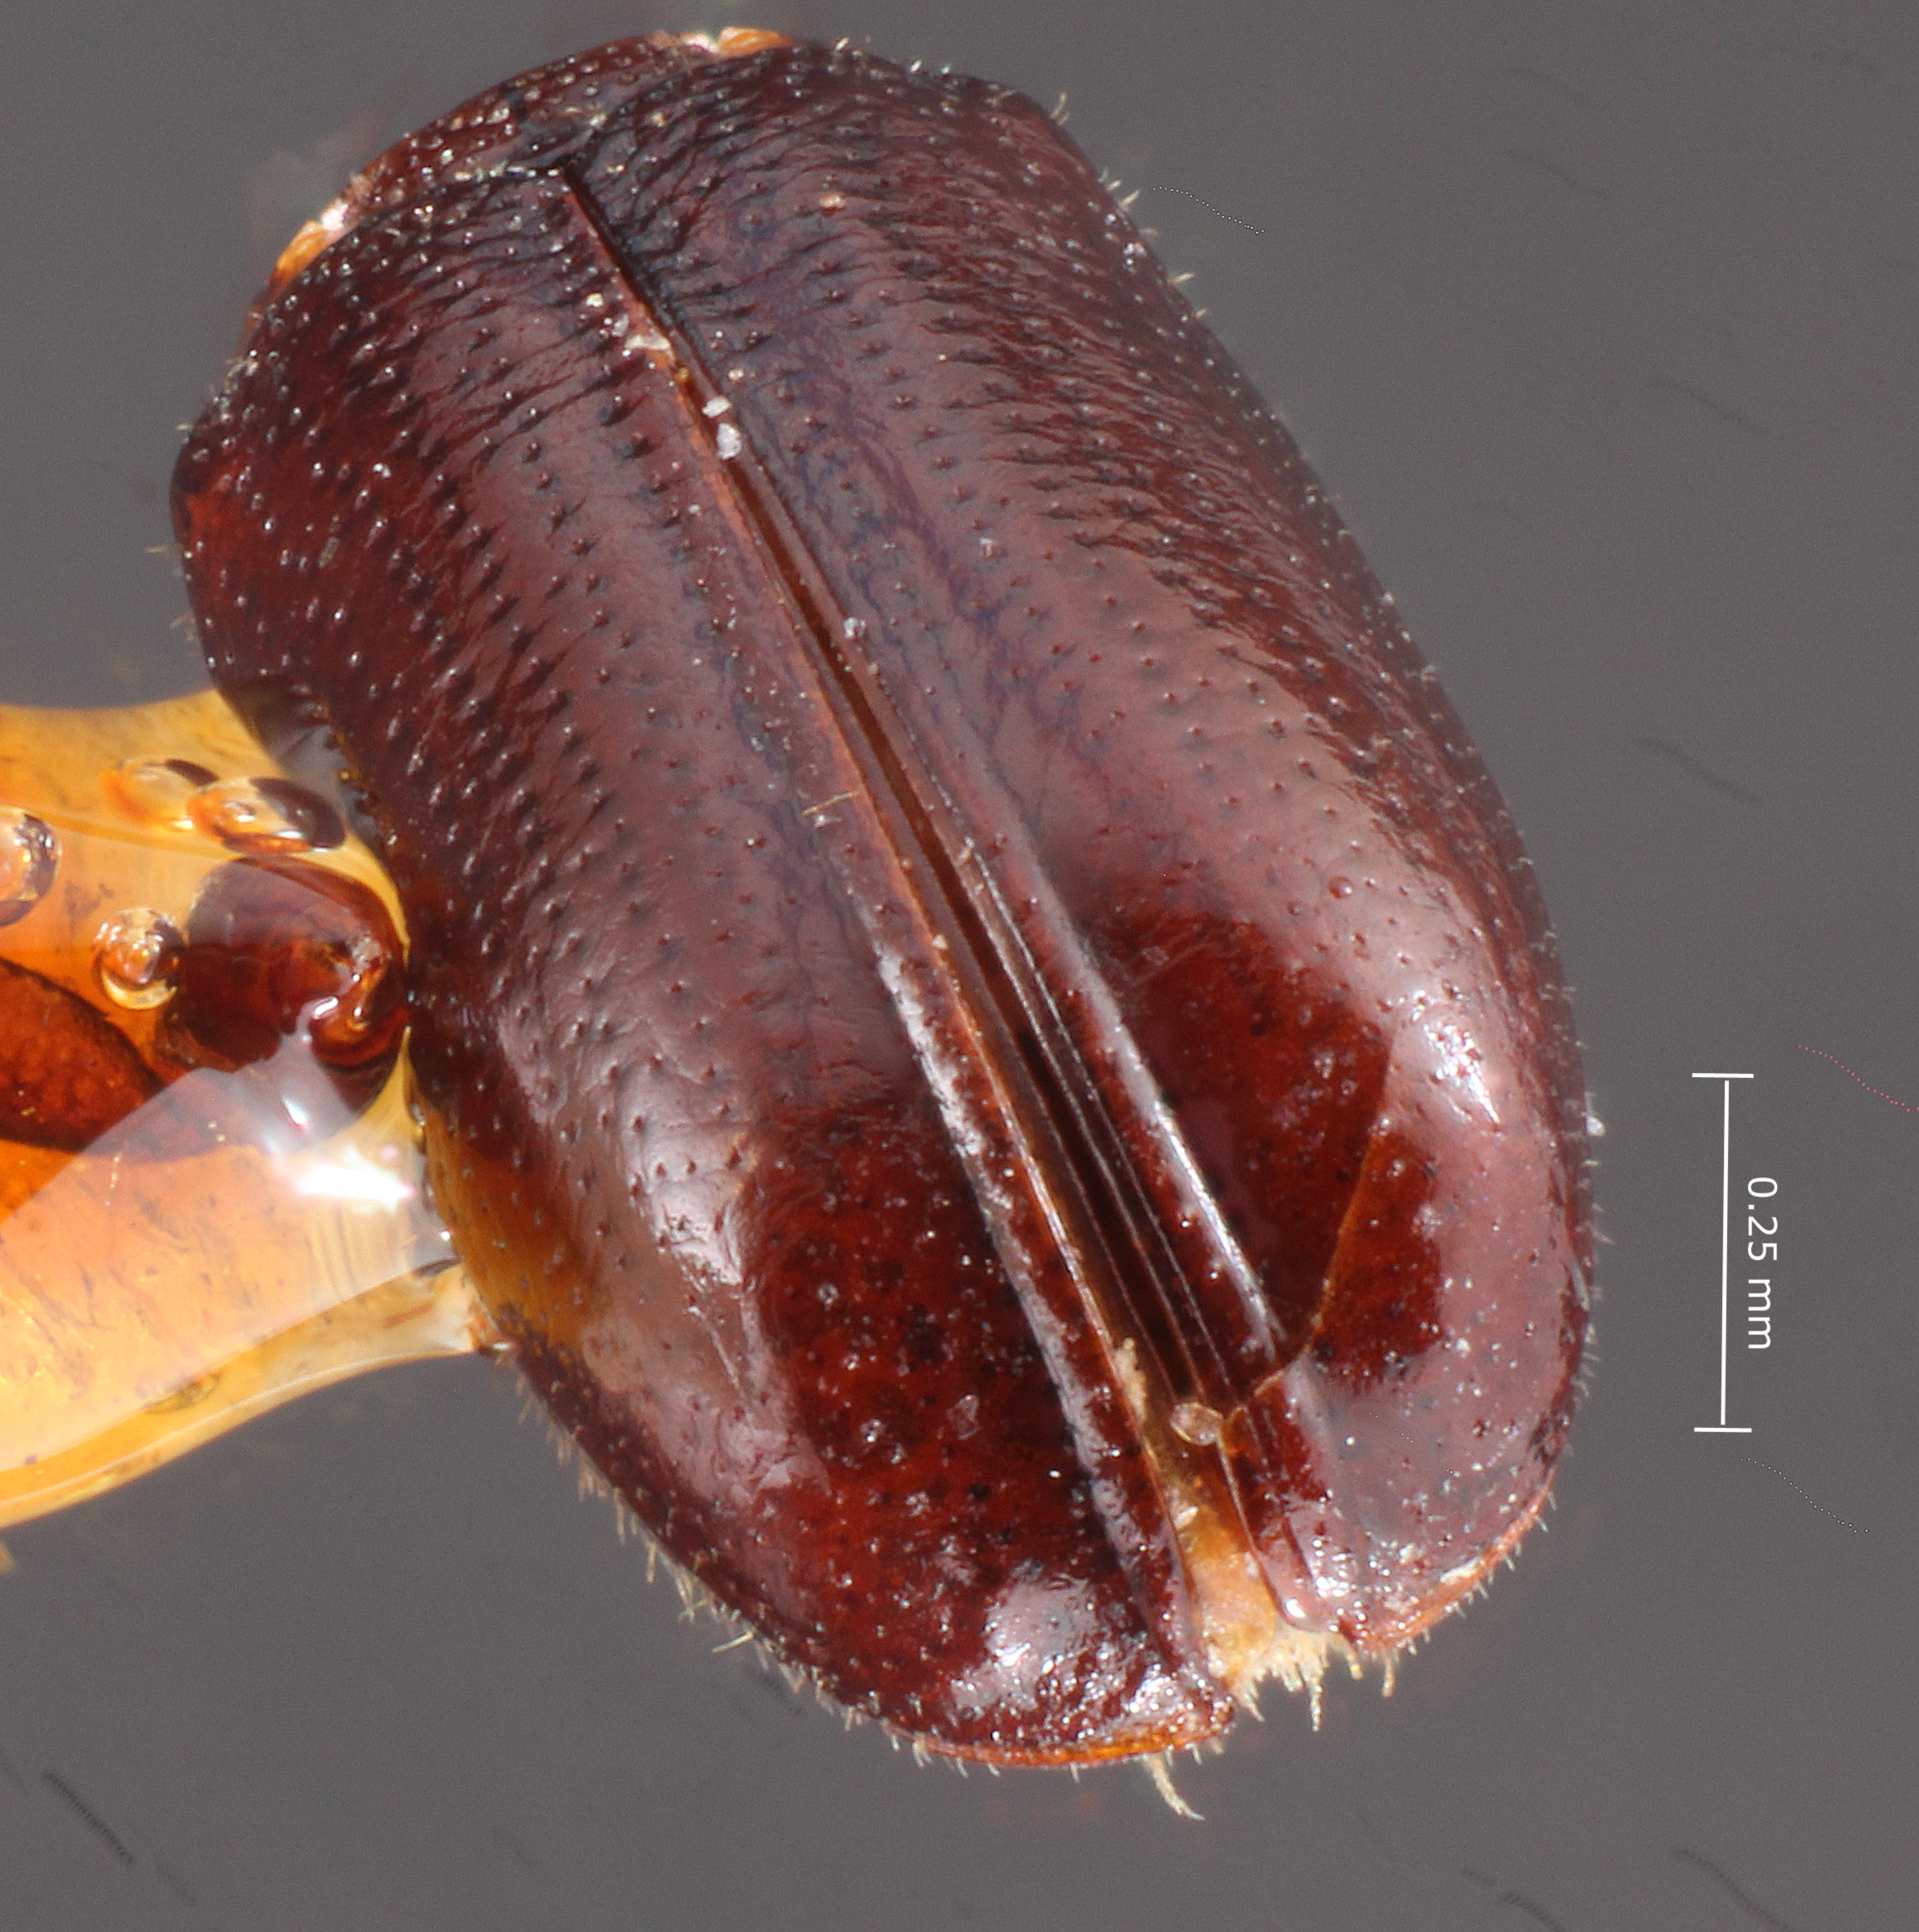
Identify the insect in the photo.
Pityophthorus anceps
